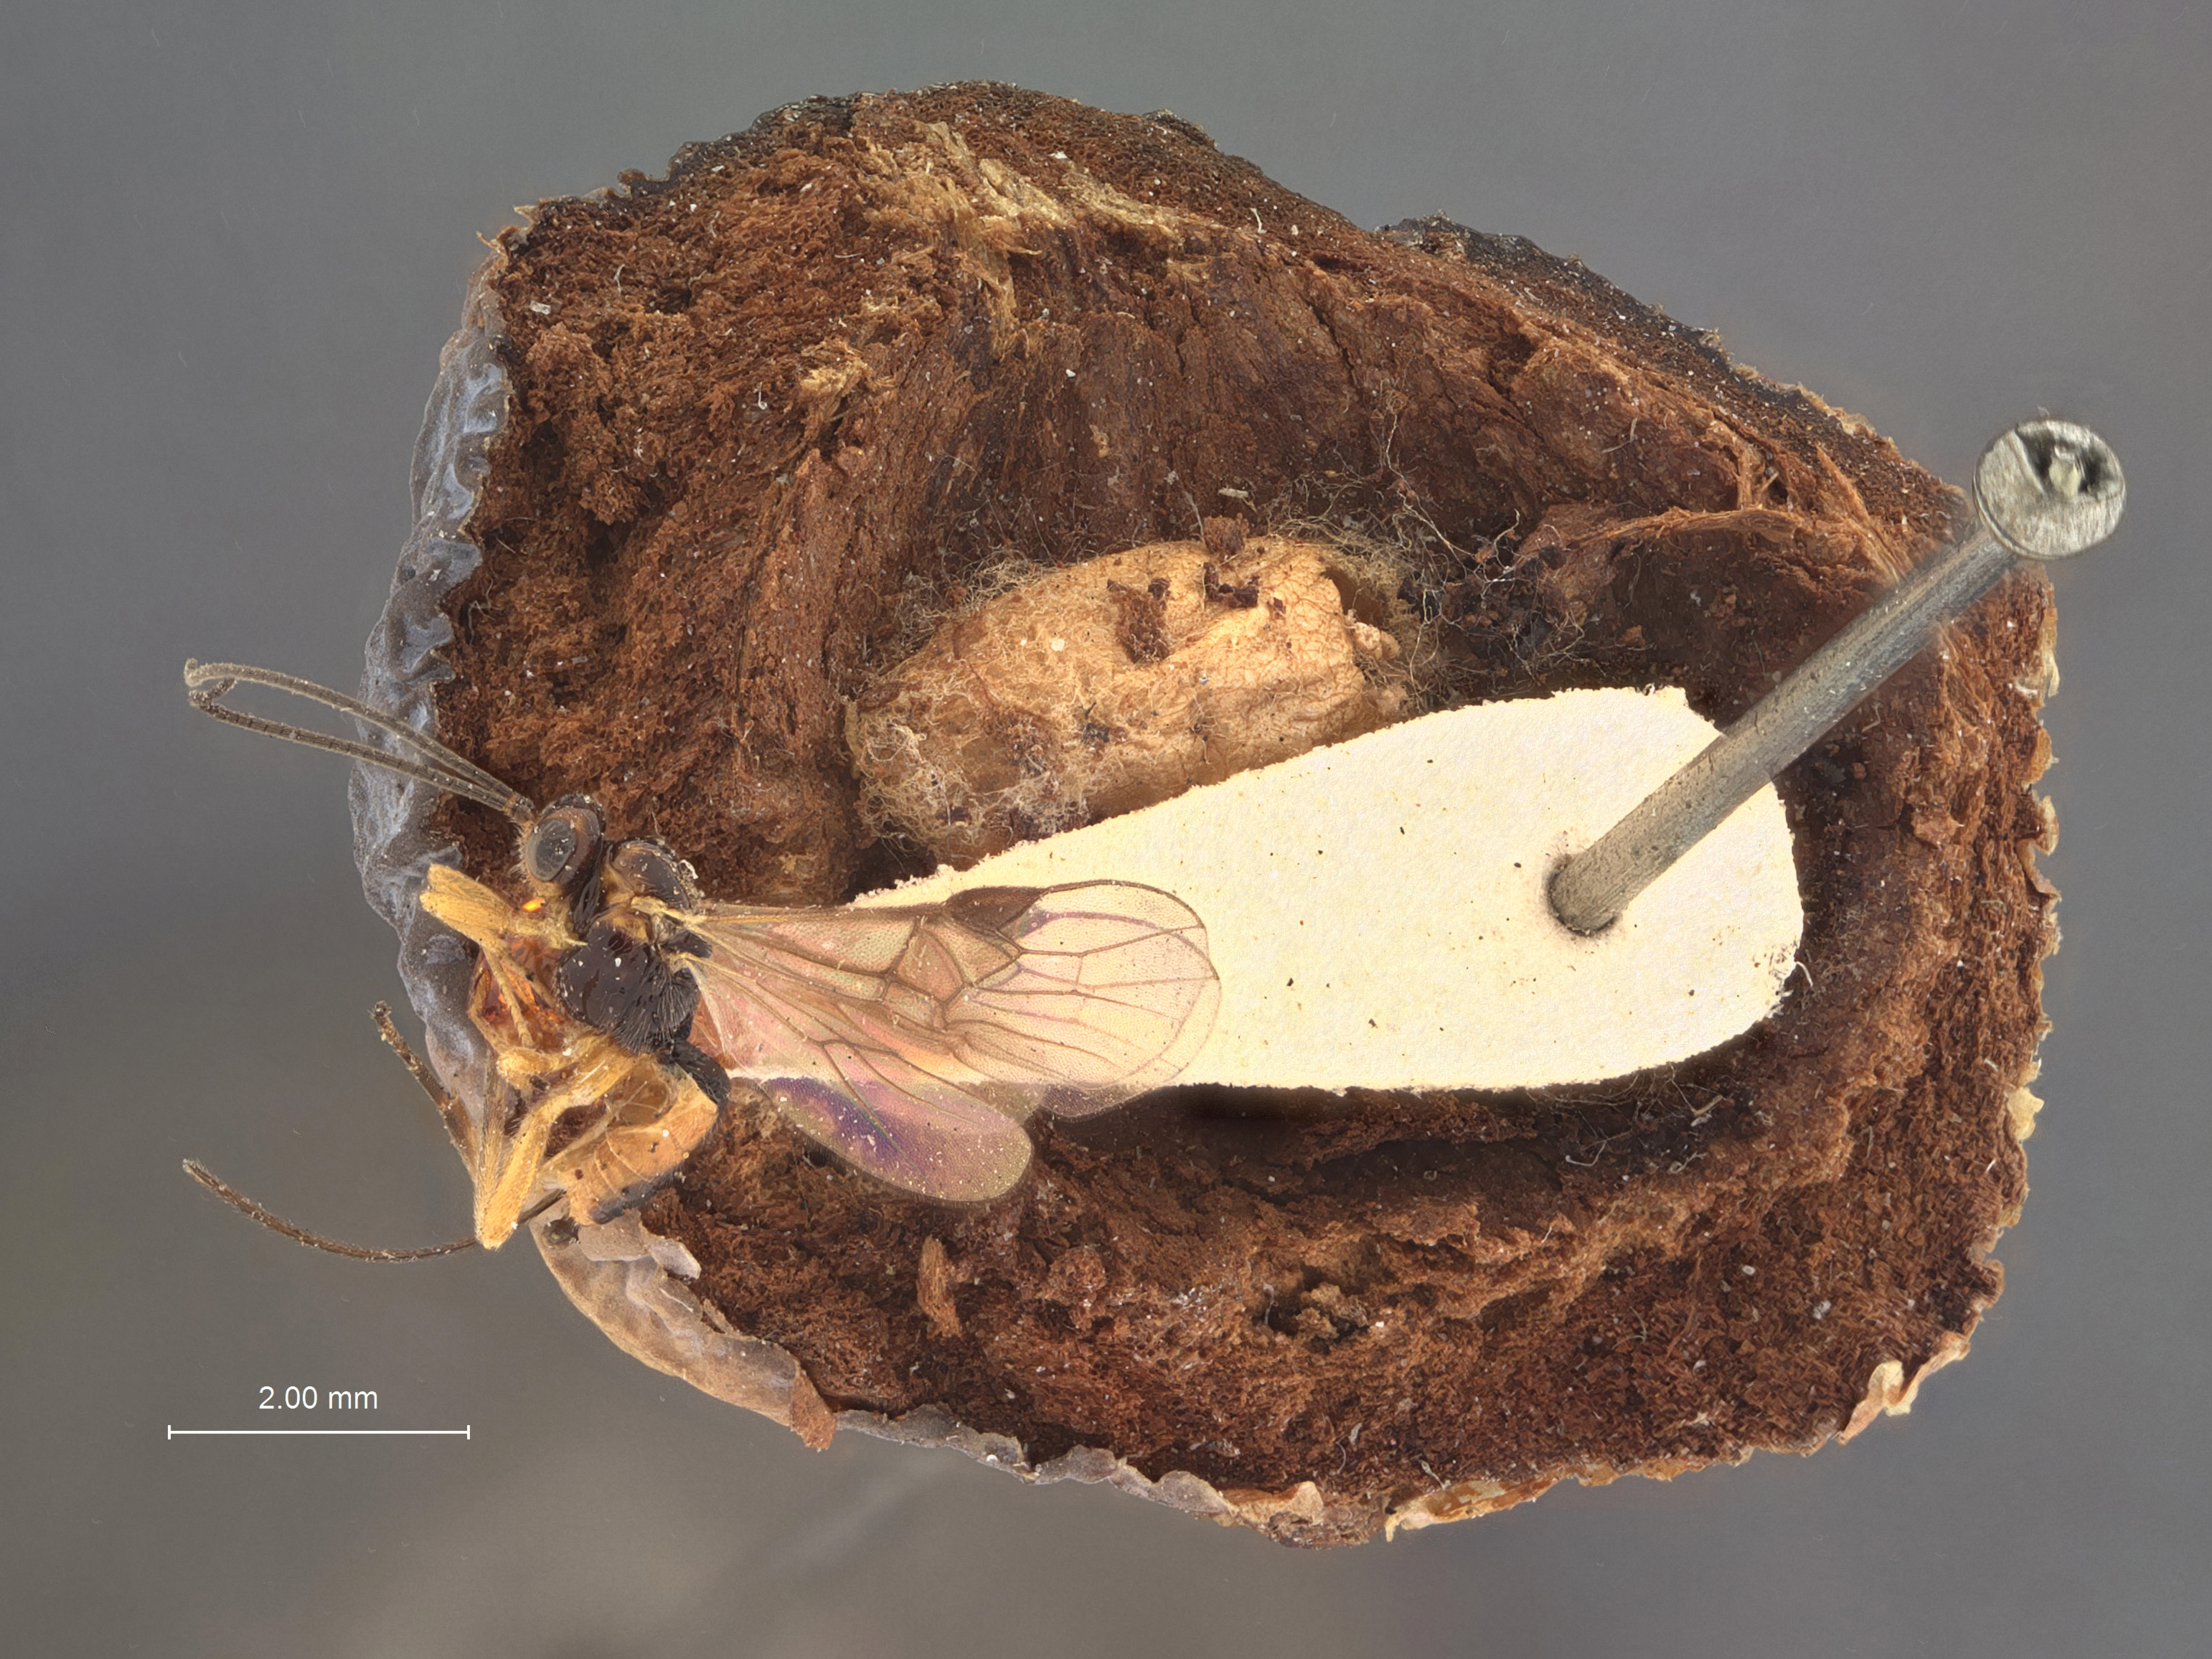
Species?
Microbracon tachypteri
